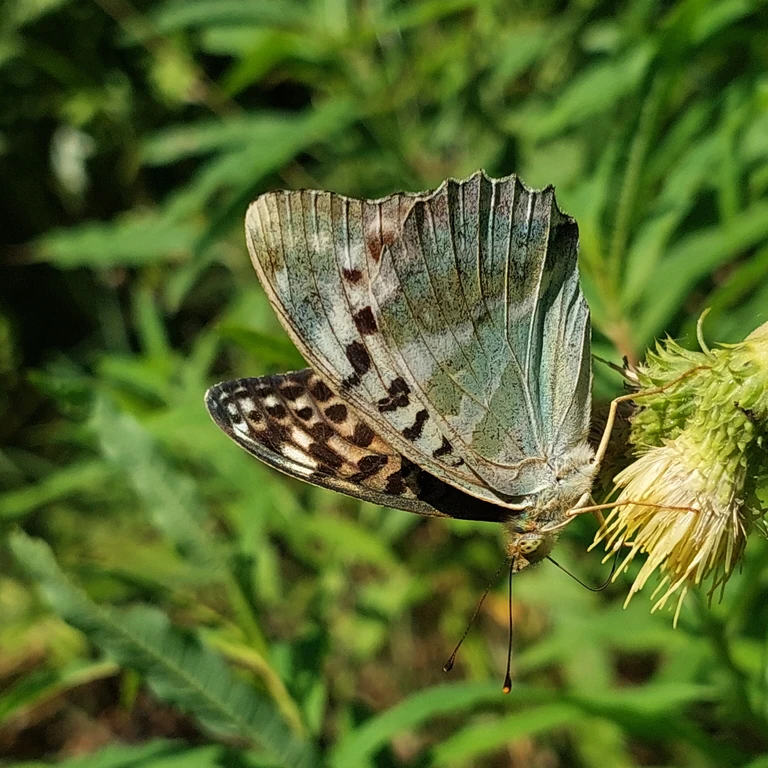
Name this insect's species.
Argynnis paphia
